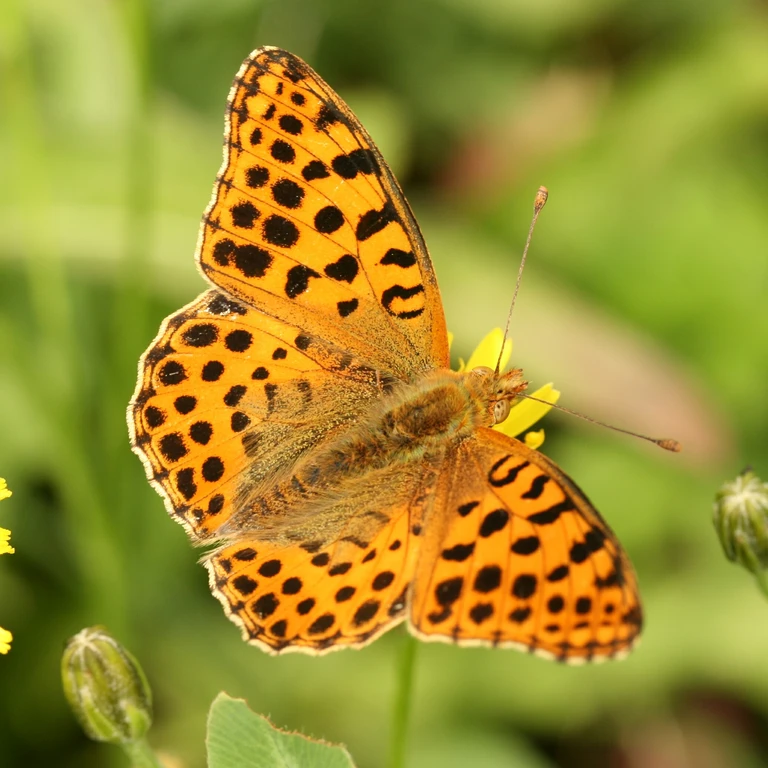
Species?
Issoria lathonia
